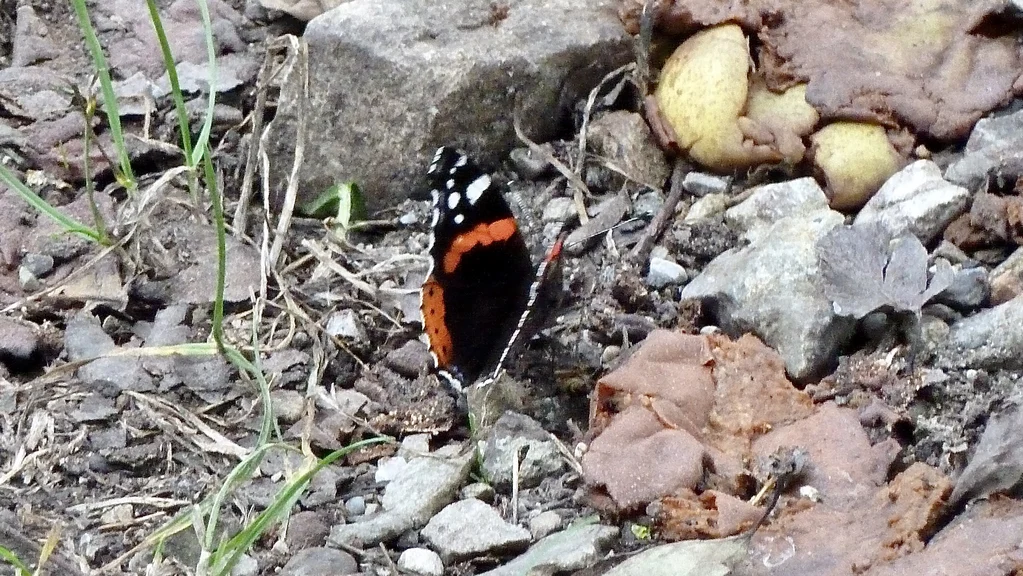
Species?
Vanessa atalanta
